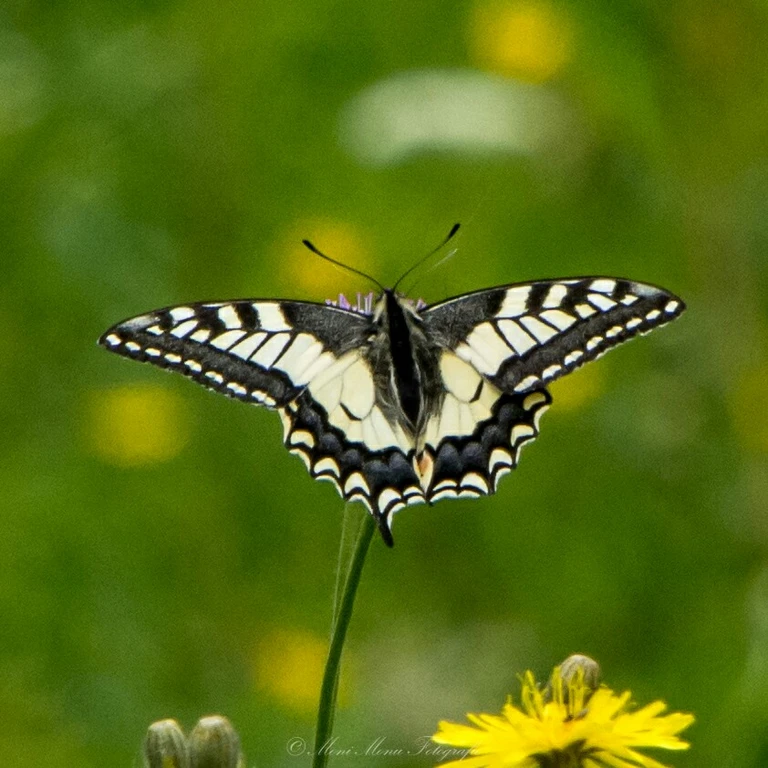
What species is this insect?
Papilio machaon
